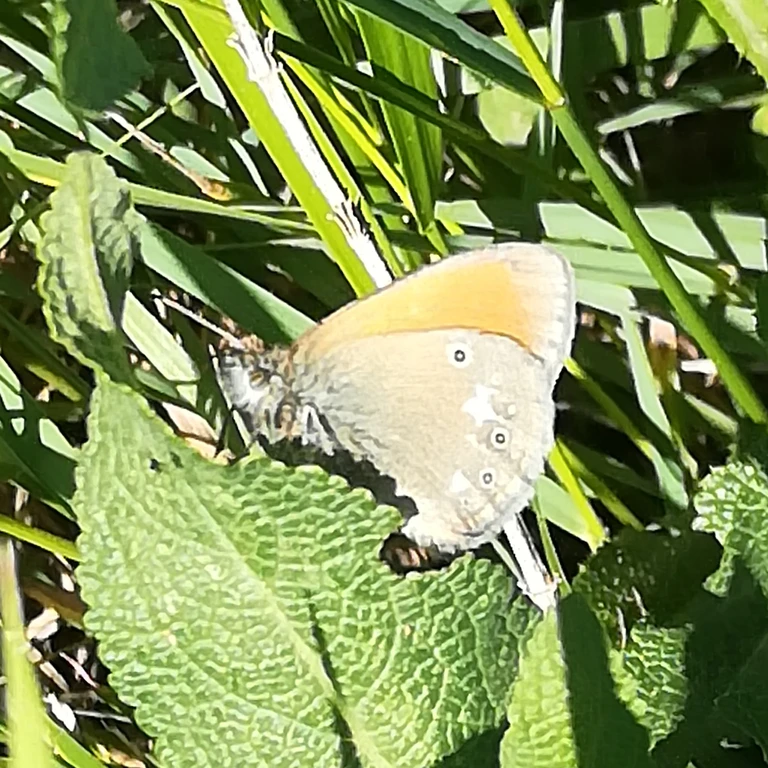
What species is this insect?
Coenonympha glycerion (also Coenonympha iphis)
